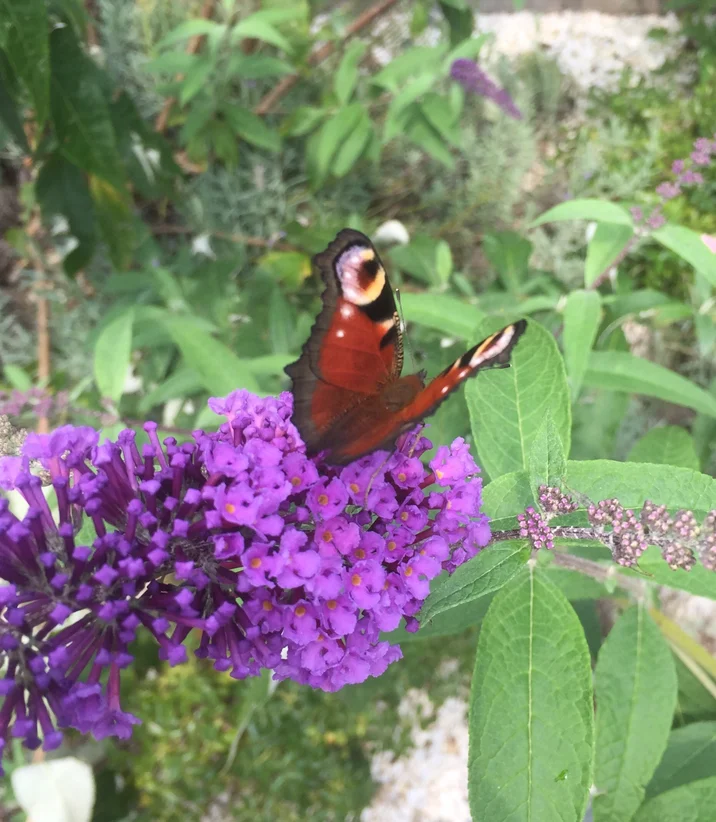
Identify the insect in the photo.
Aglais io
